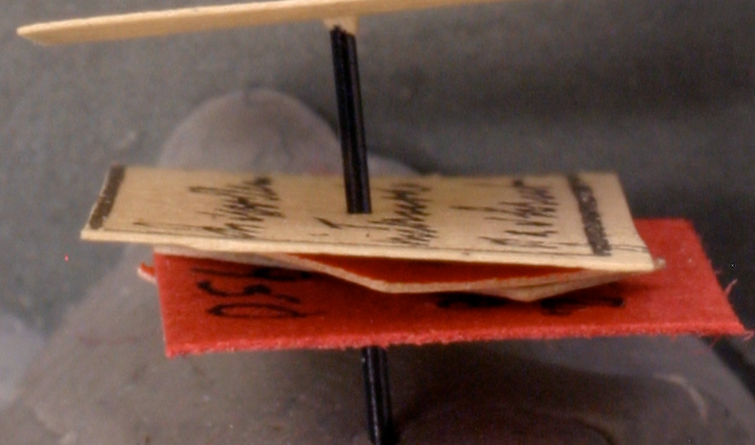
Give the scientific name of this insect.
Aphomomyrmex hewitti
